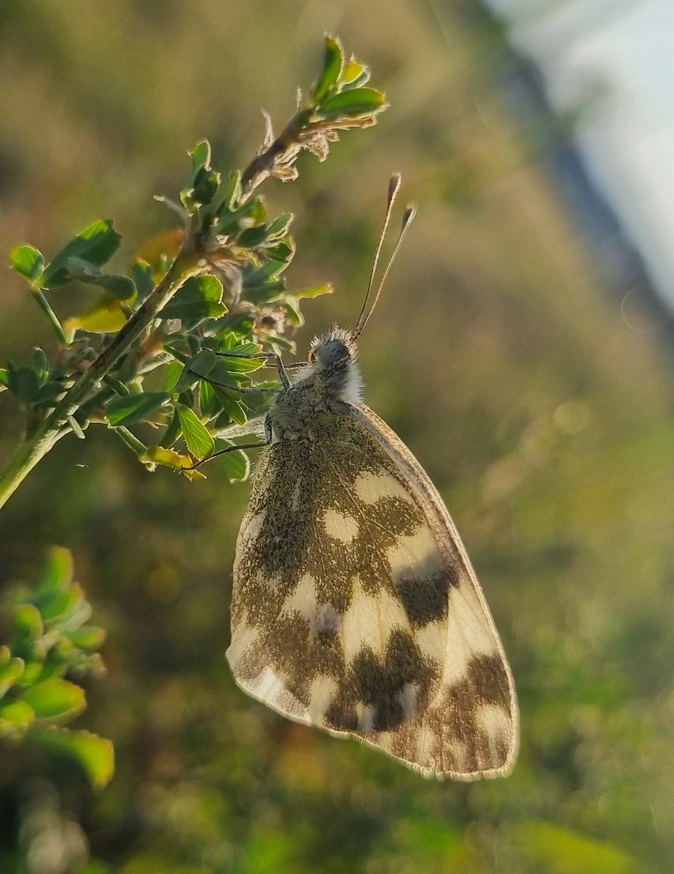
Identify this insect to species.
Pontia edusa
